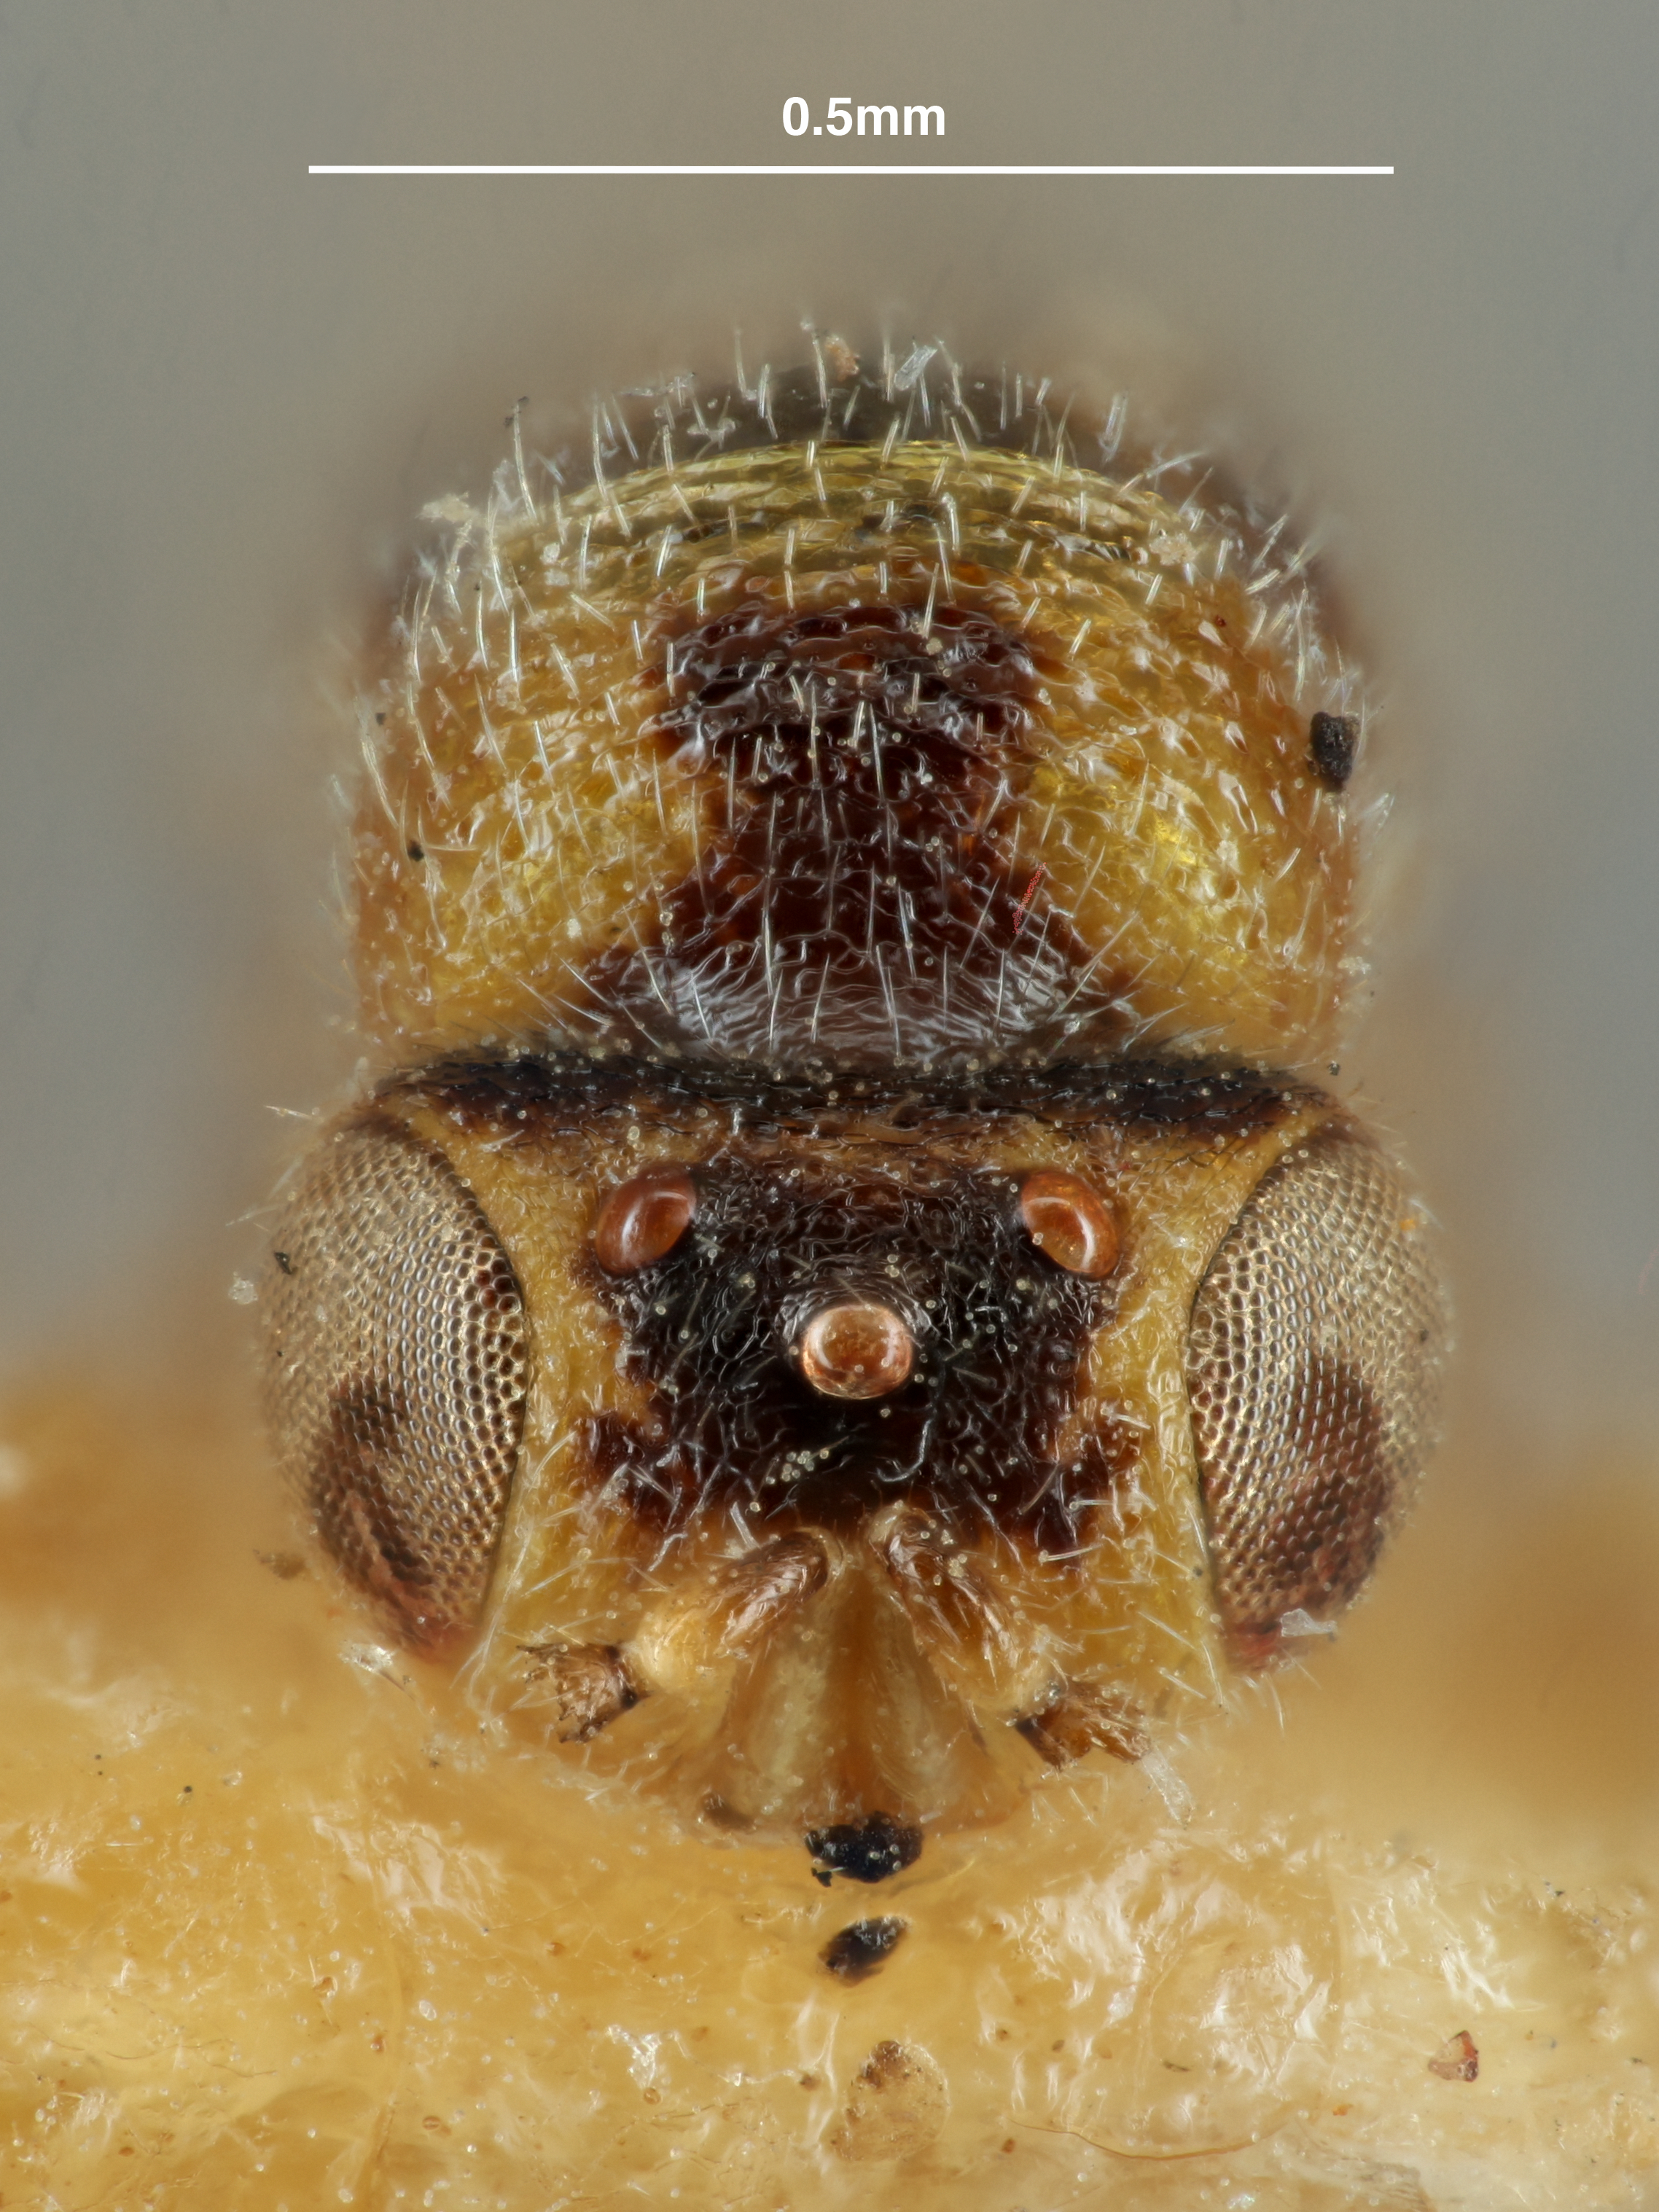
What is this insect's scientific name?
Decatoma flavicollis
